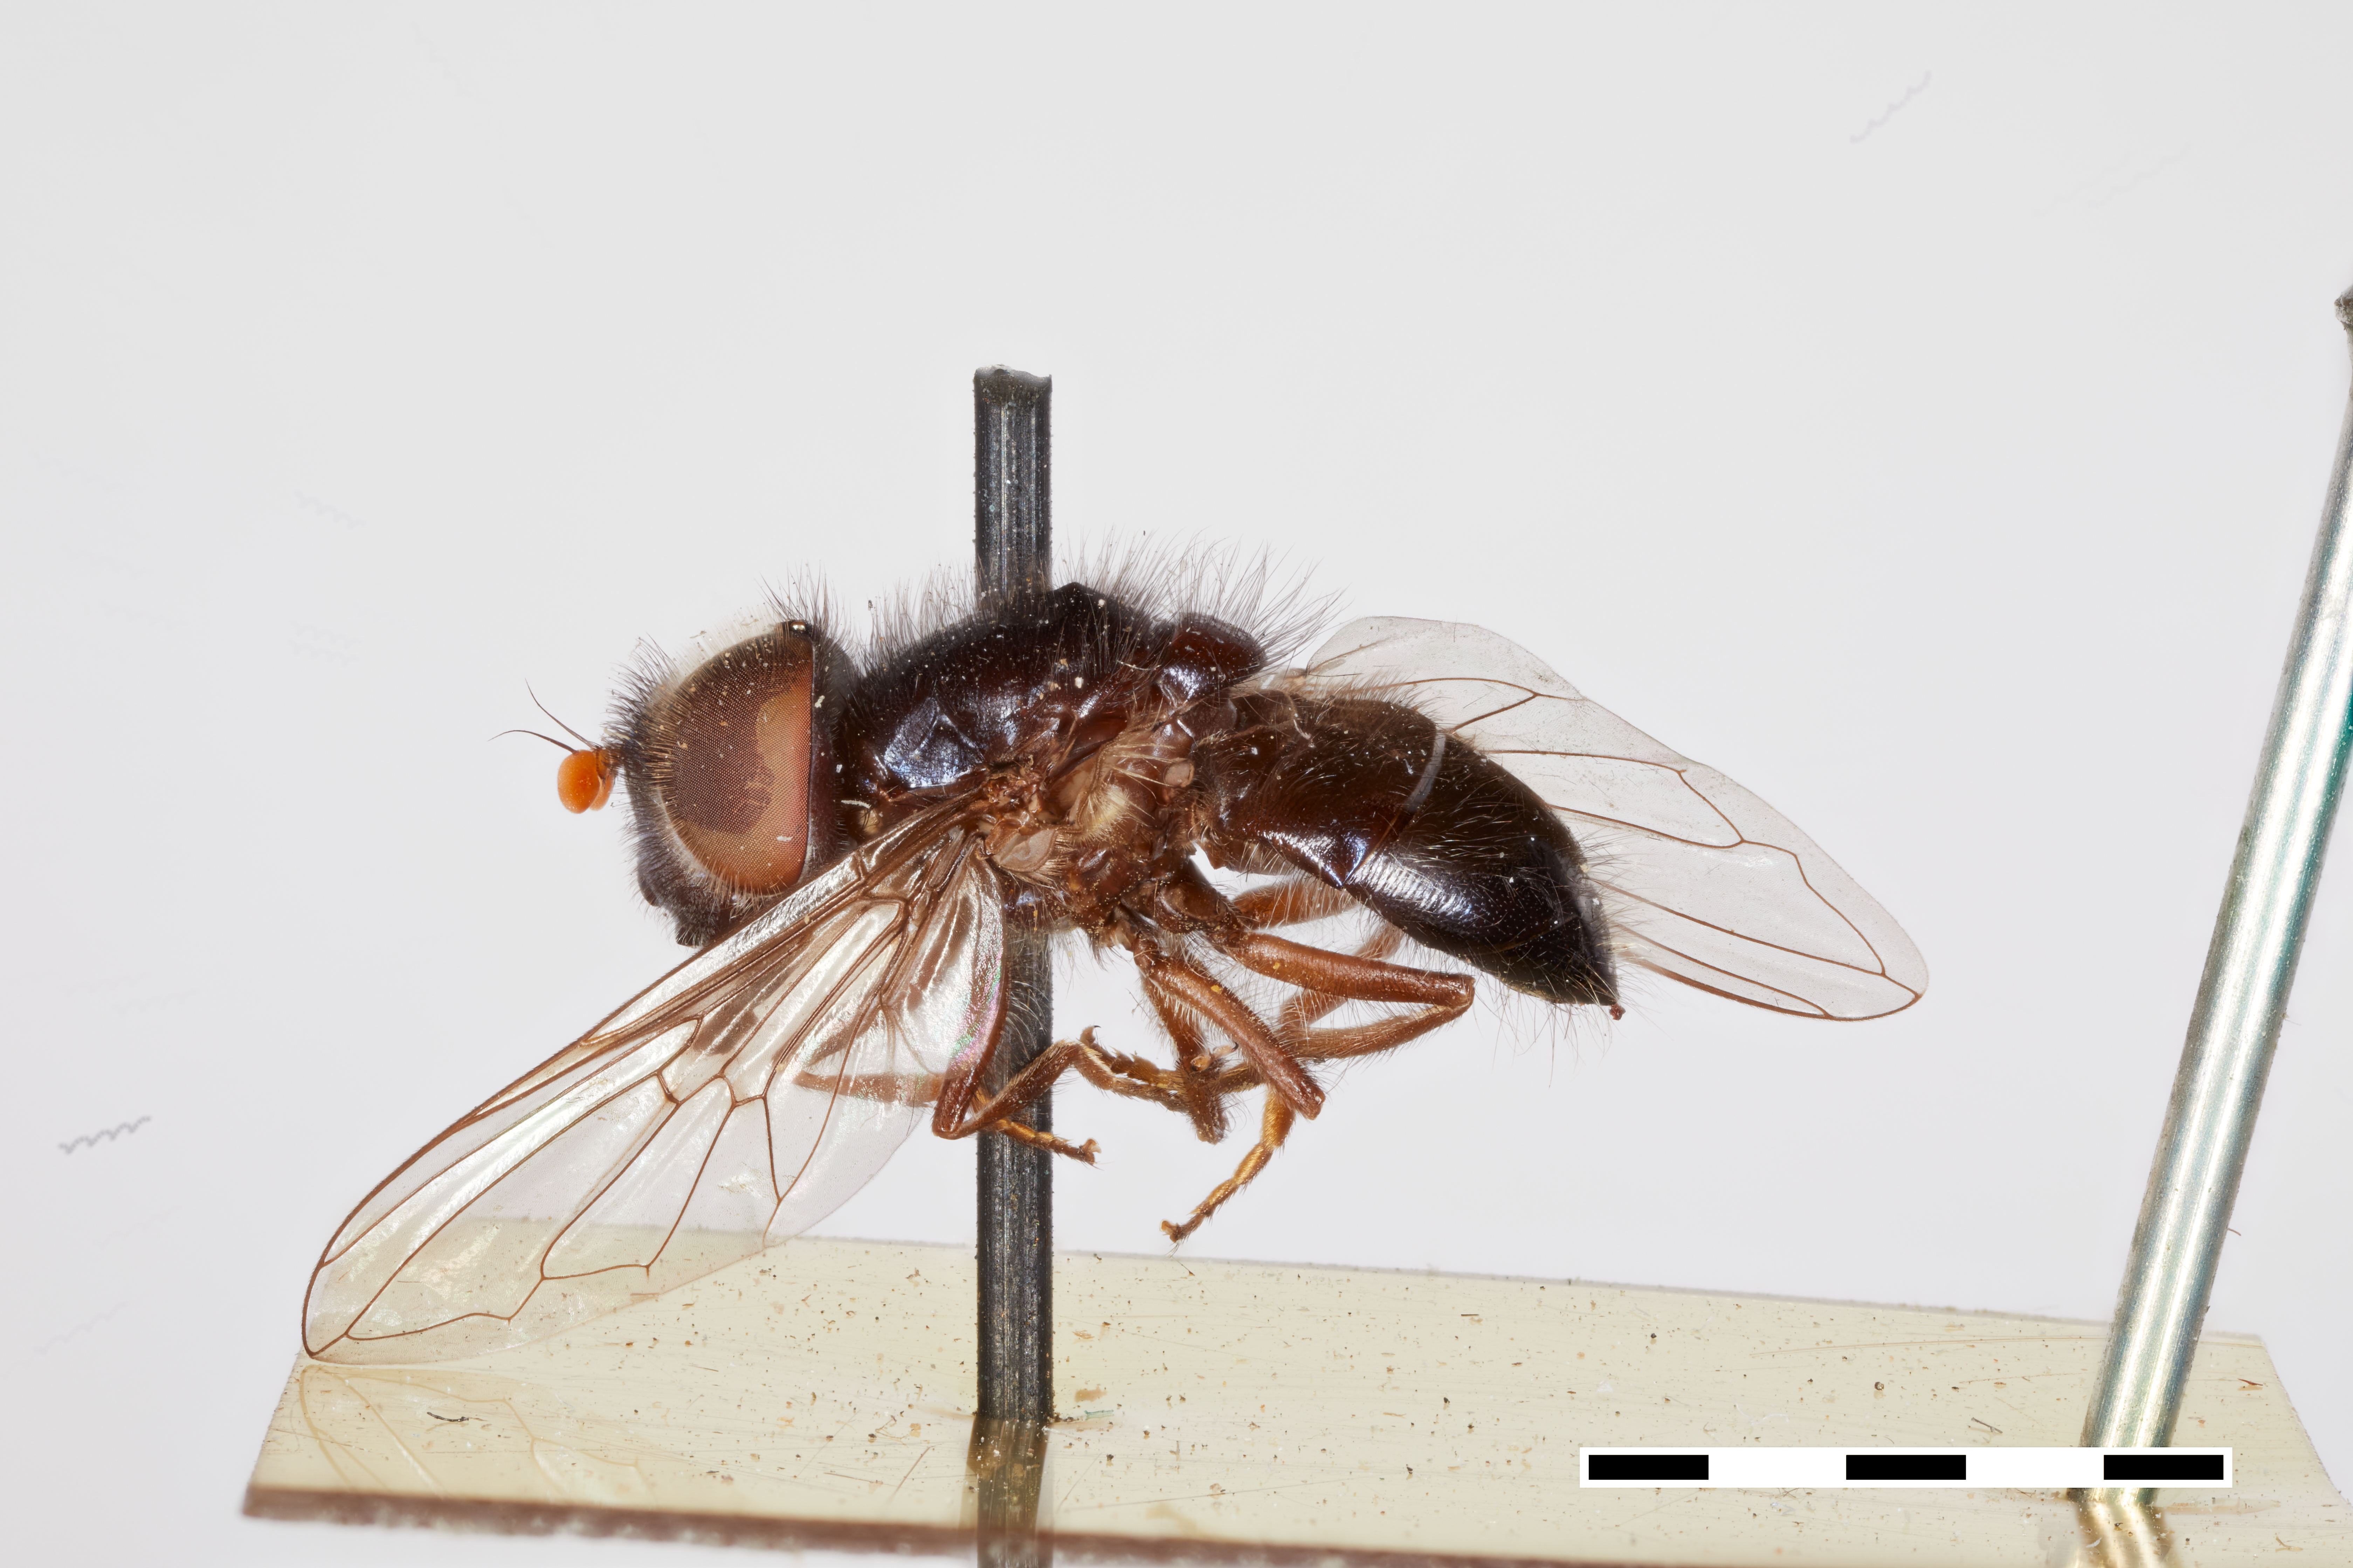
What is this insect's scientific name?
Chilosia nitescens
